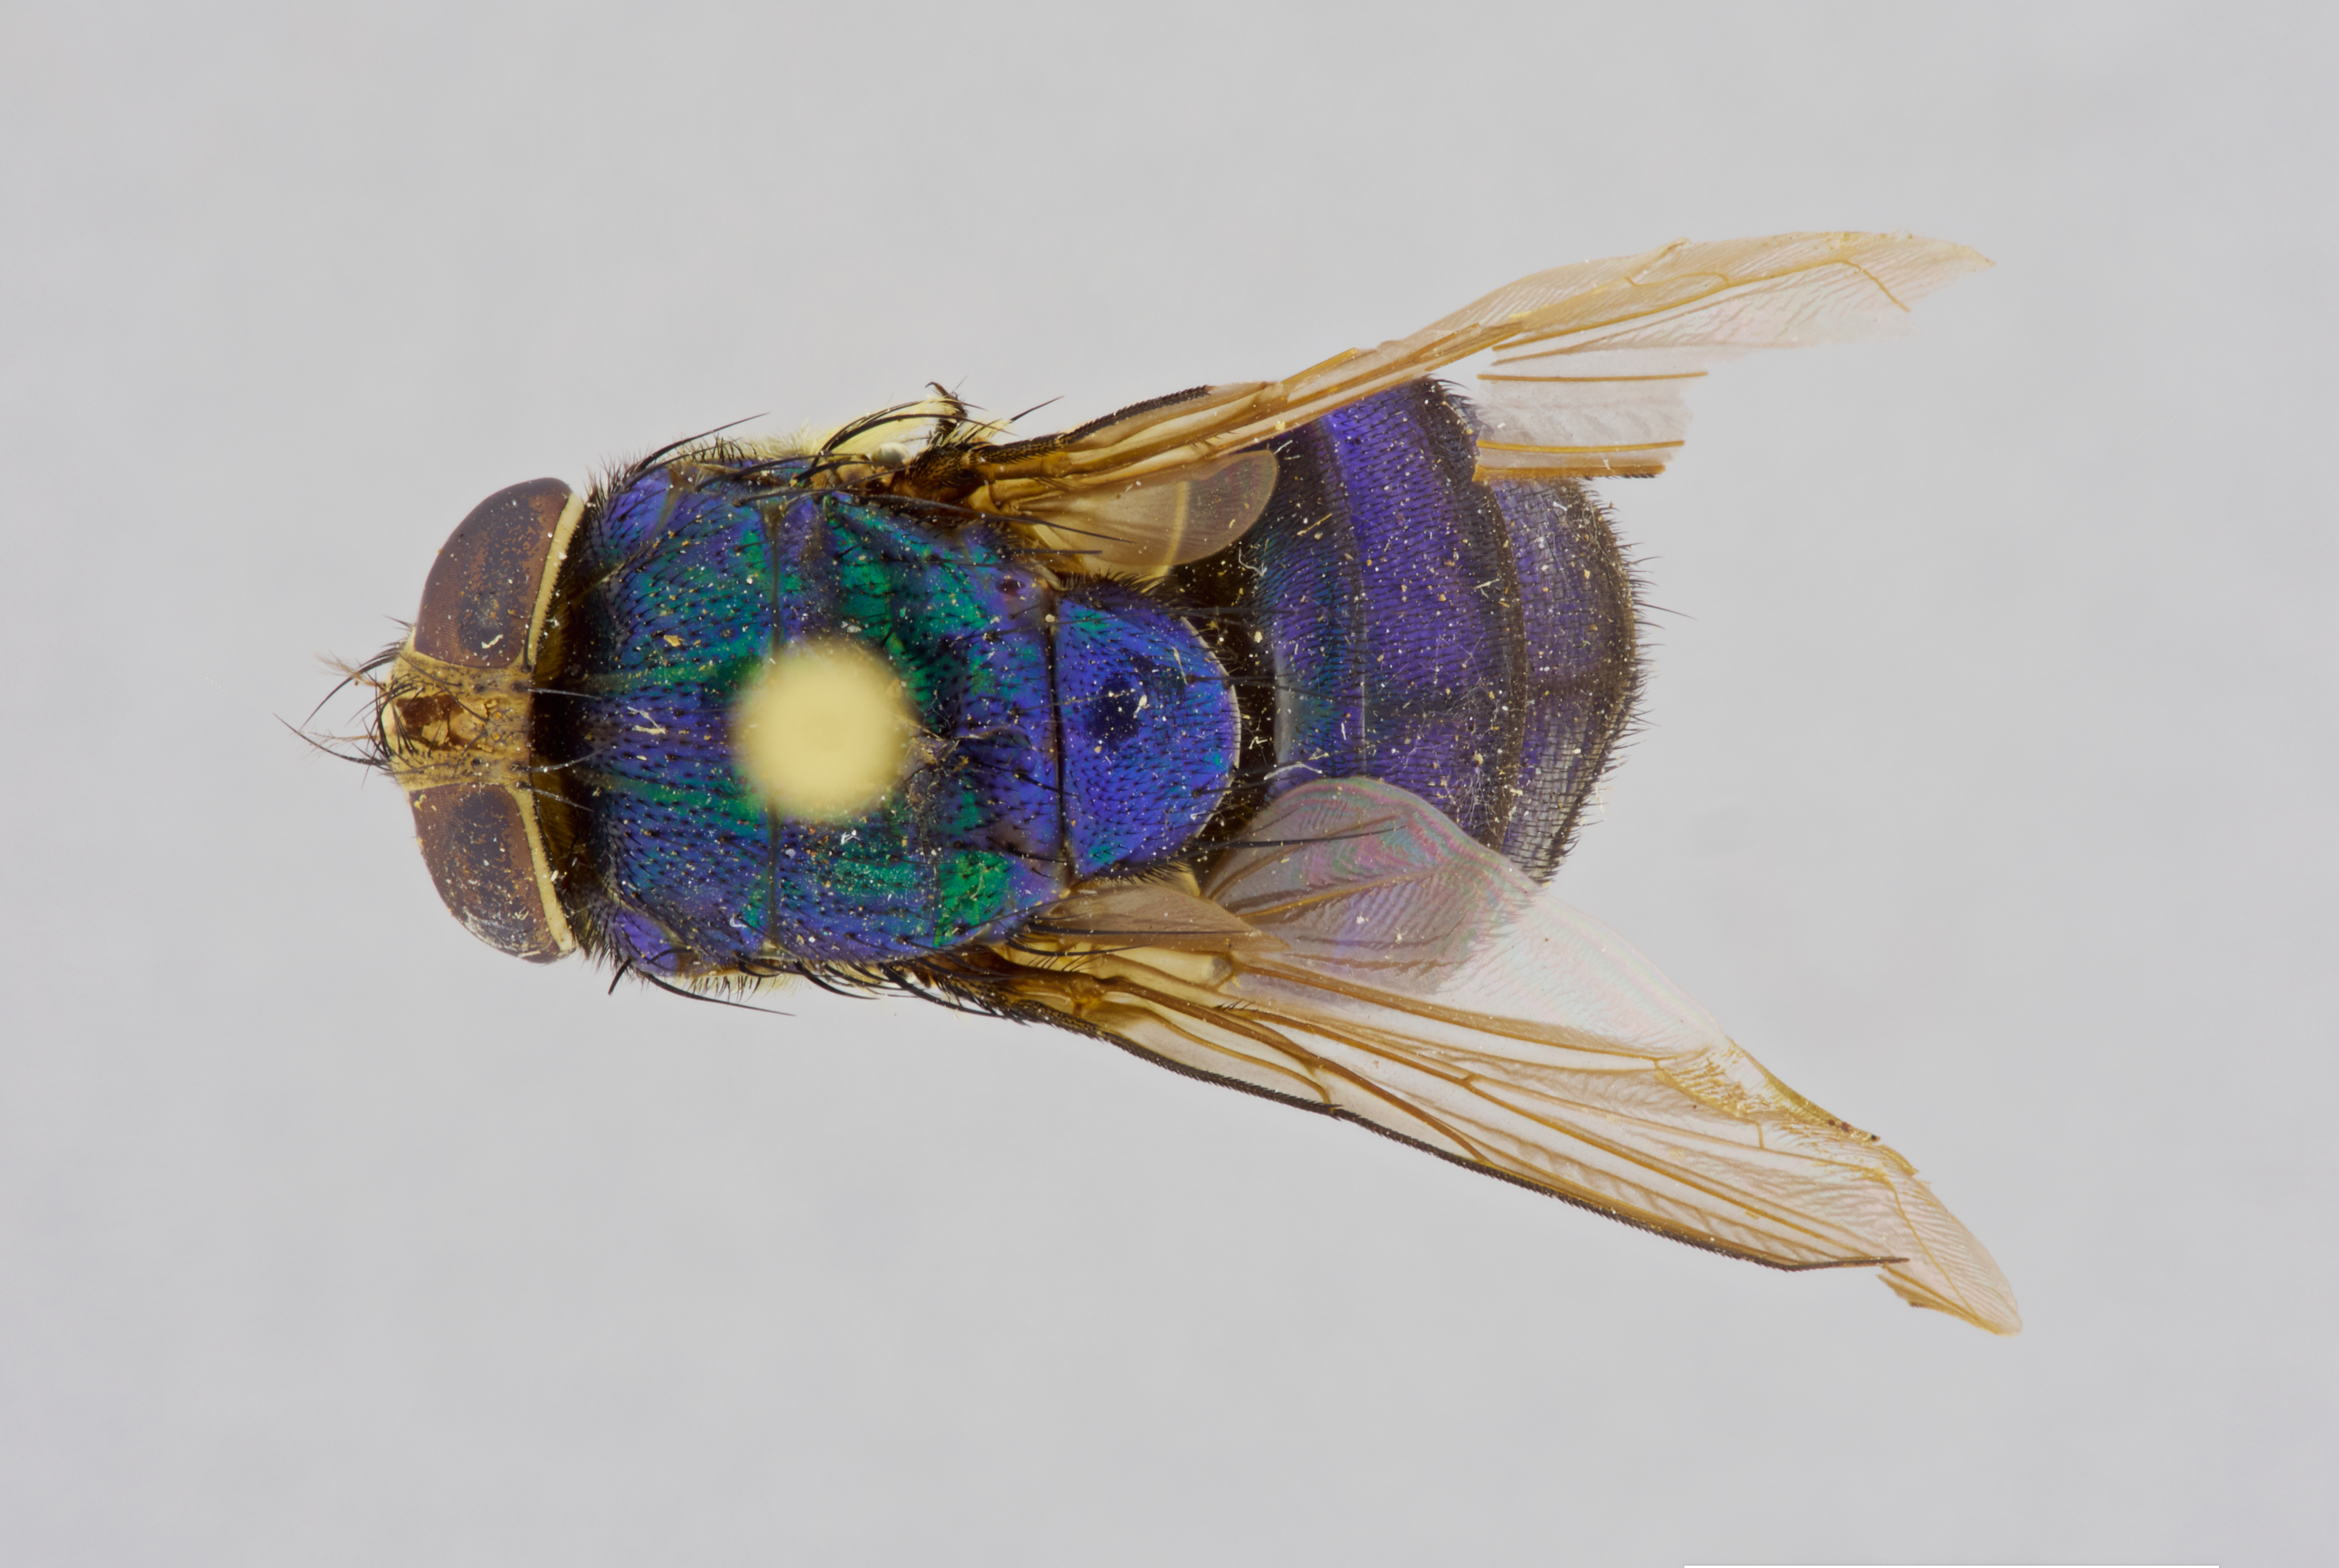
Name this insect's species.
Isomyia marginata
